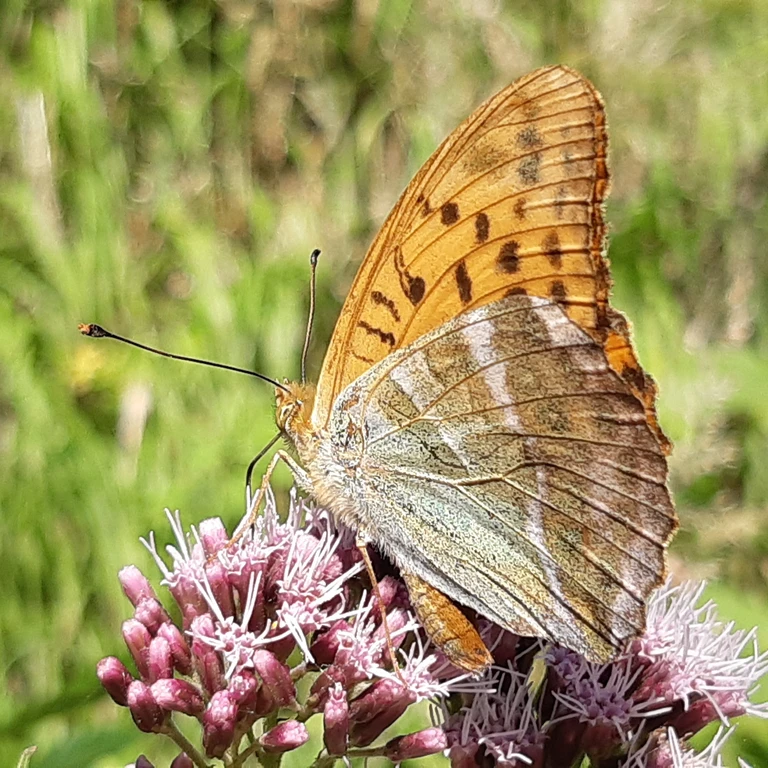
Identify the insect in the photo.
Argynnis paphia
